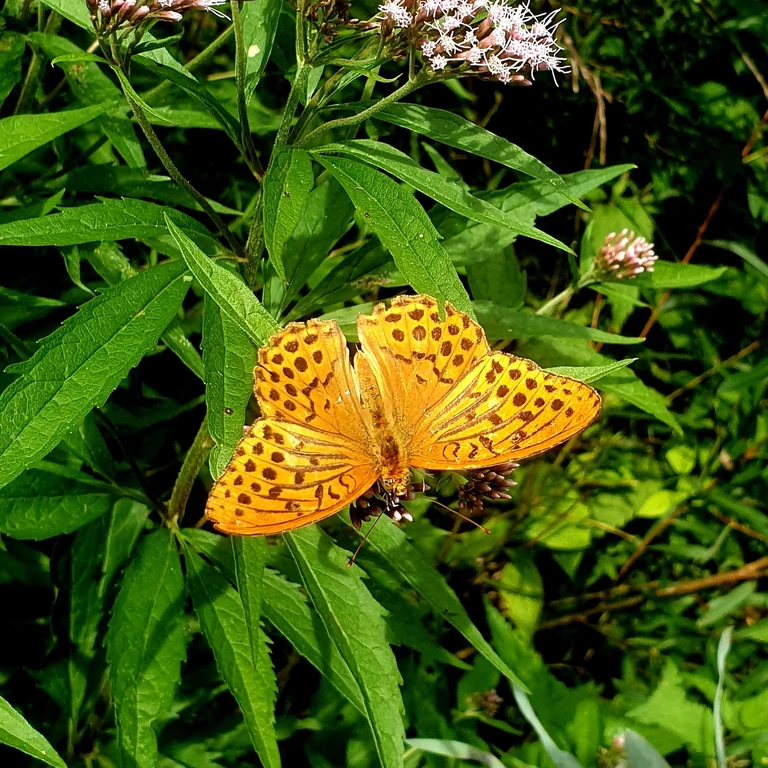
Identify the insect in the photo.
Argynnis paphia
